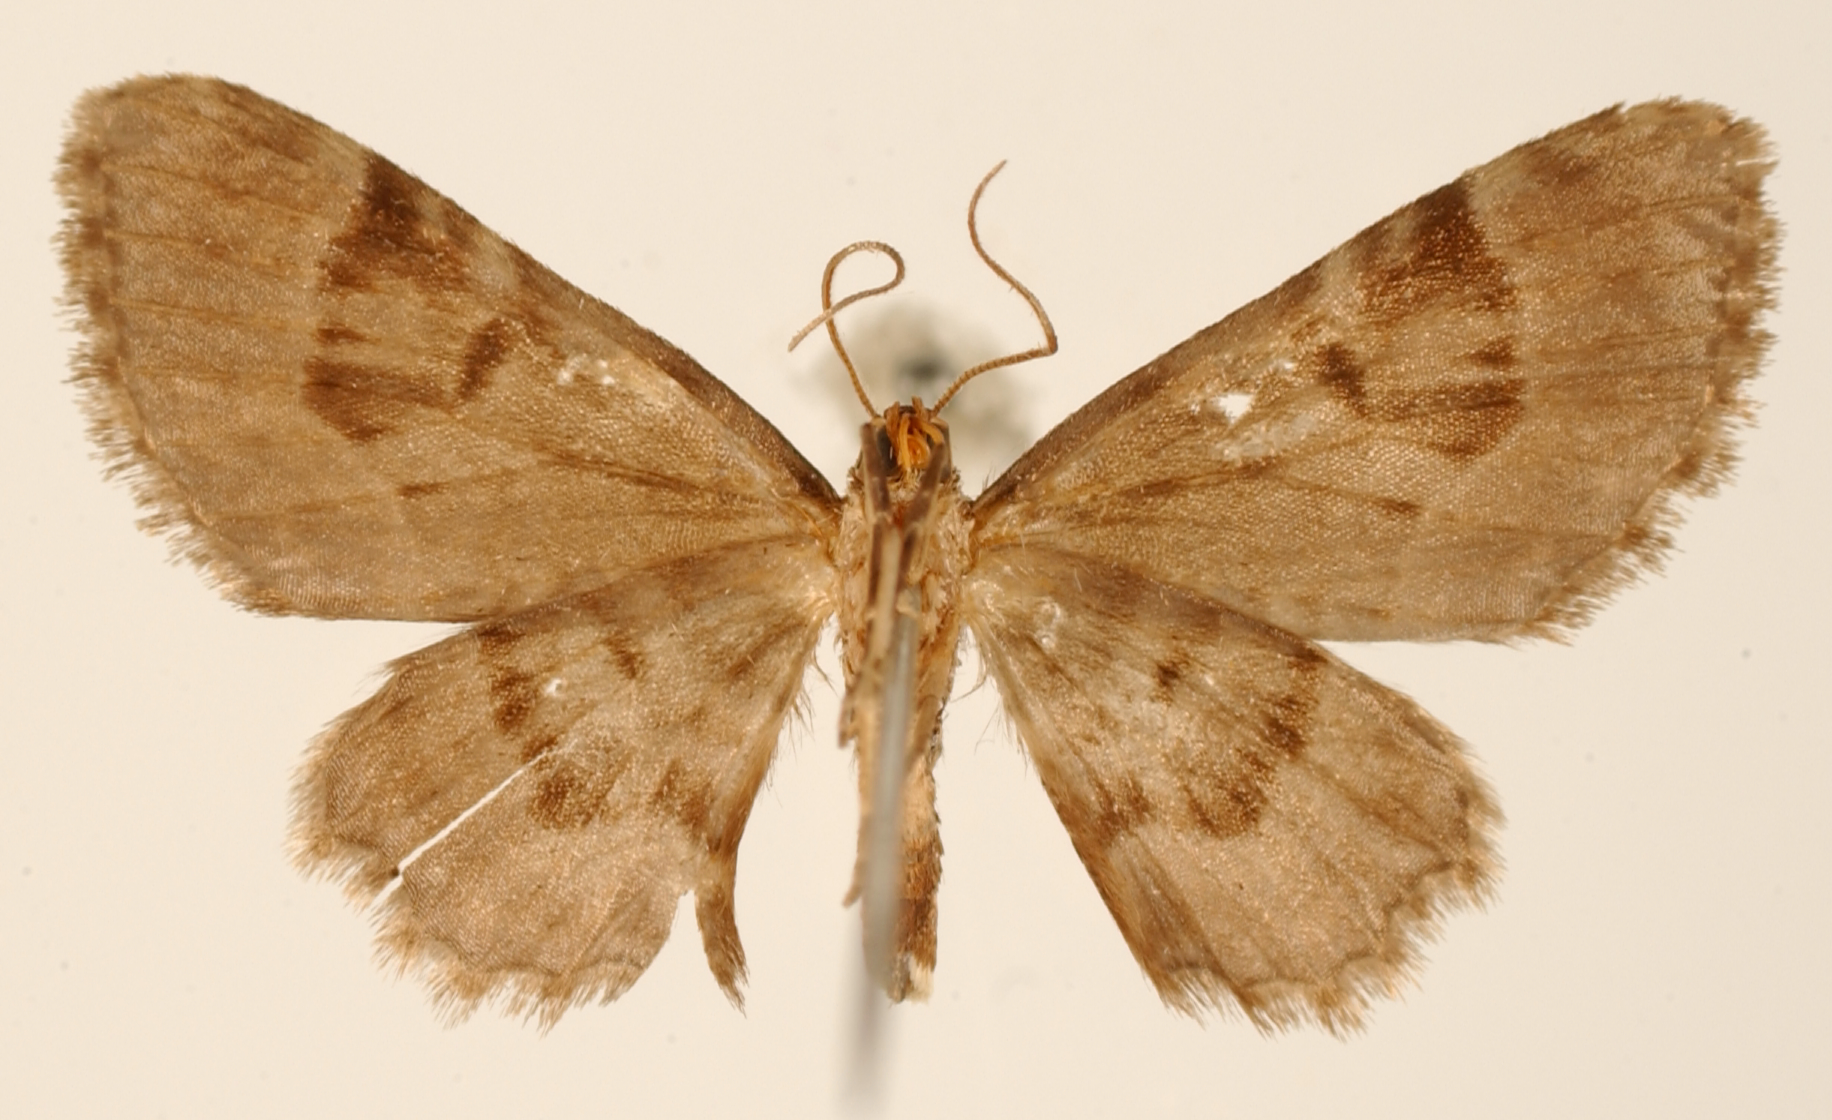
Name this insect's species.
Eupithecia superans
